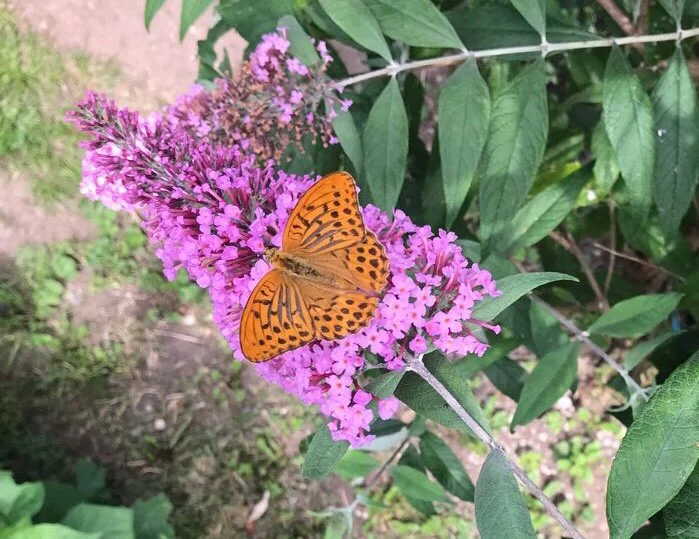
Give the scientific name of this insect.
Argynnis paphia
